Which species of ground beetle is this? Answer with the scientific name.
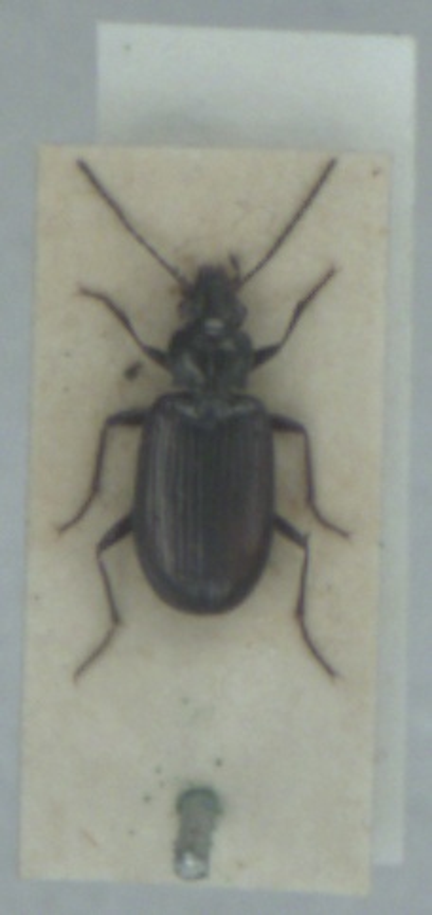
Bembidion prasinum
